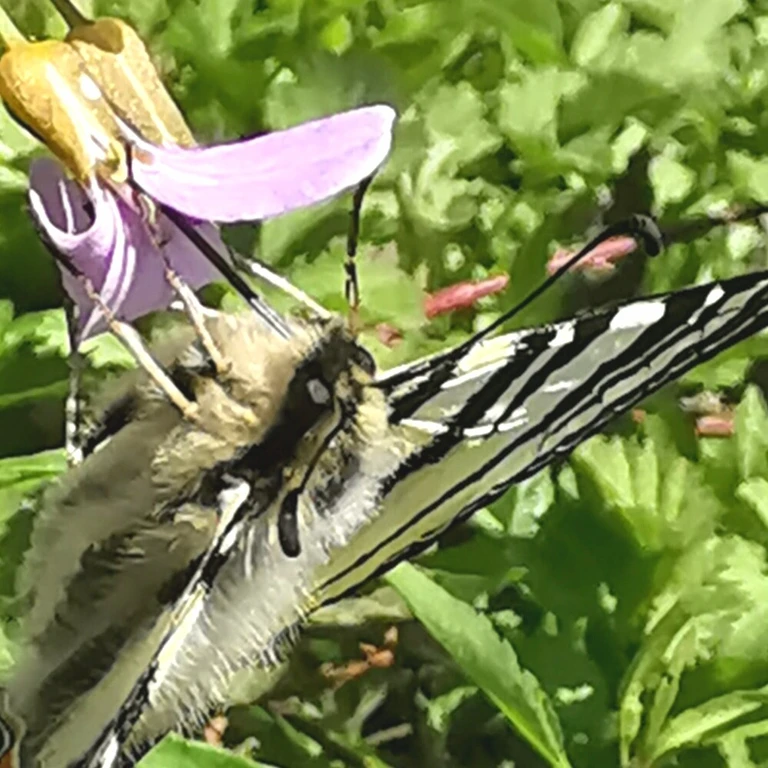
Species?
Iphiclides podalirius
